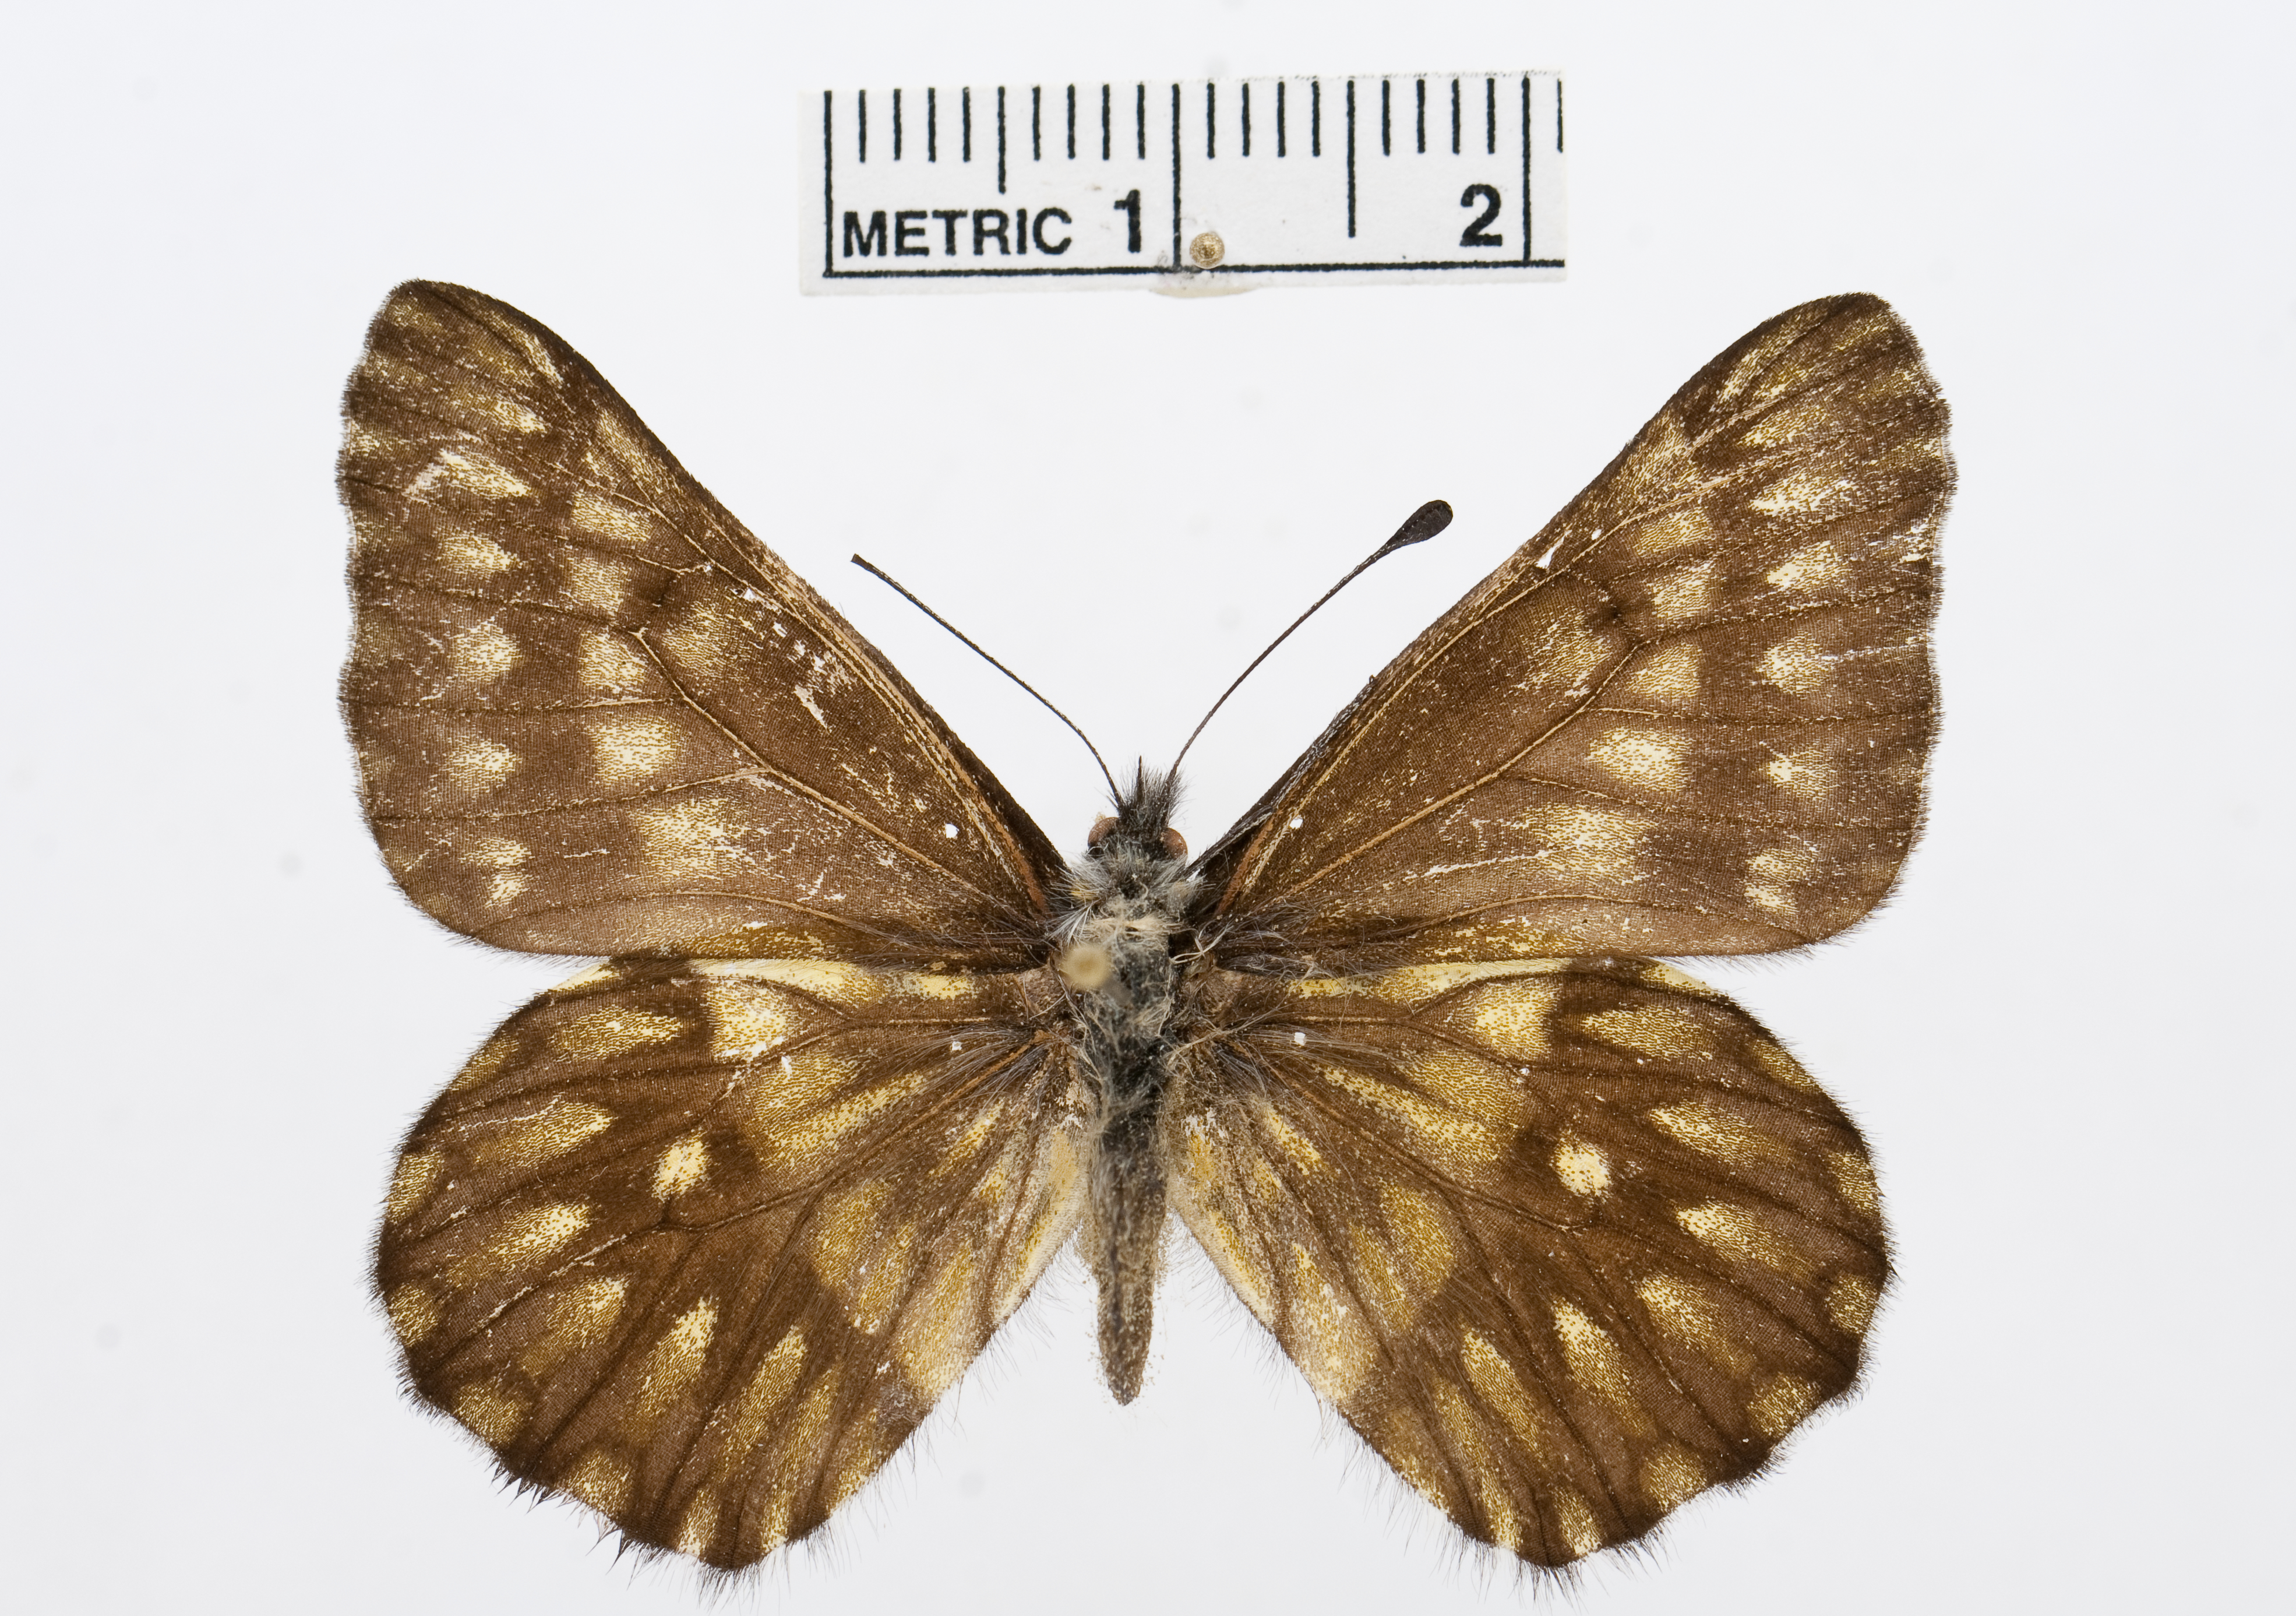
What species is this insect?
Catasticta semiramis
